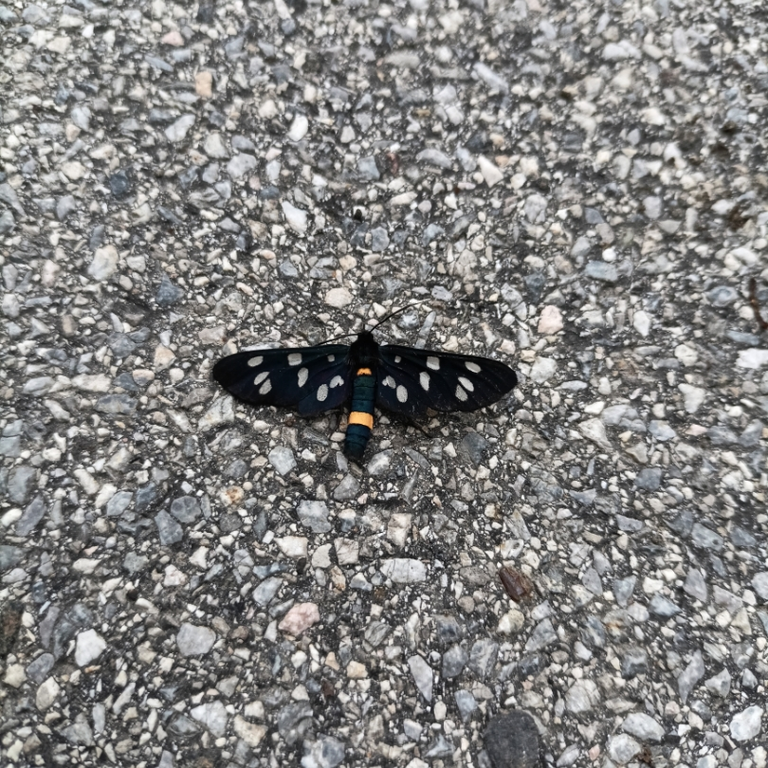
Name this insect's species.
Amata phegea
